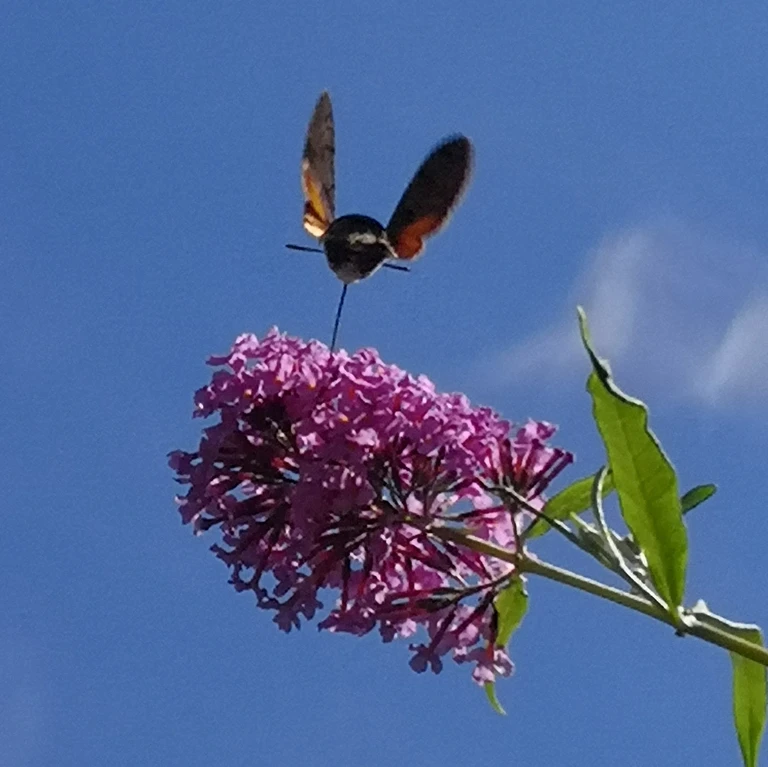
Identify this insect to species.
Macroglossum stellatarum
